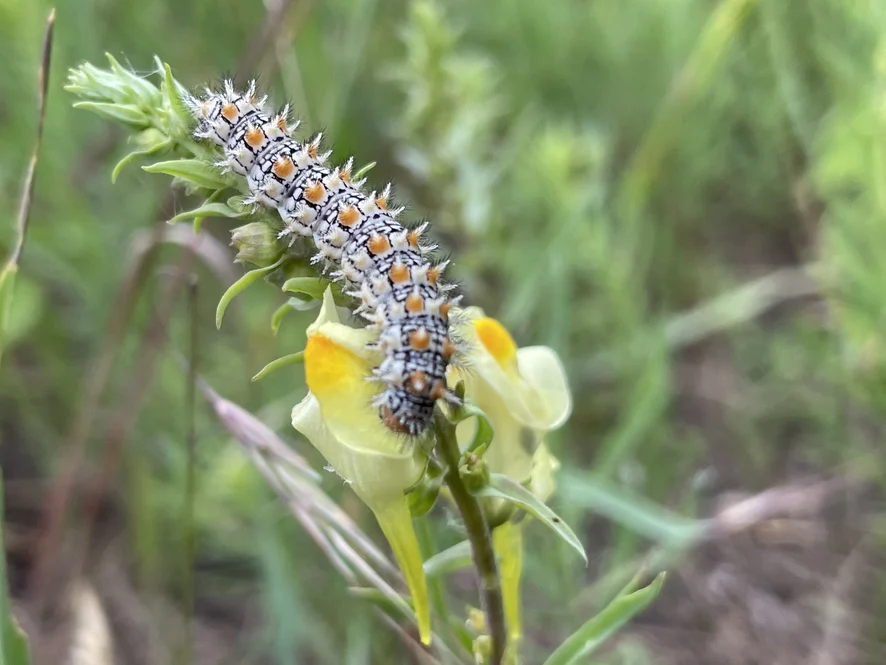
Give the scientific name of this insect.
Melitaea didyma
